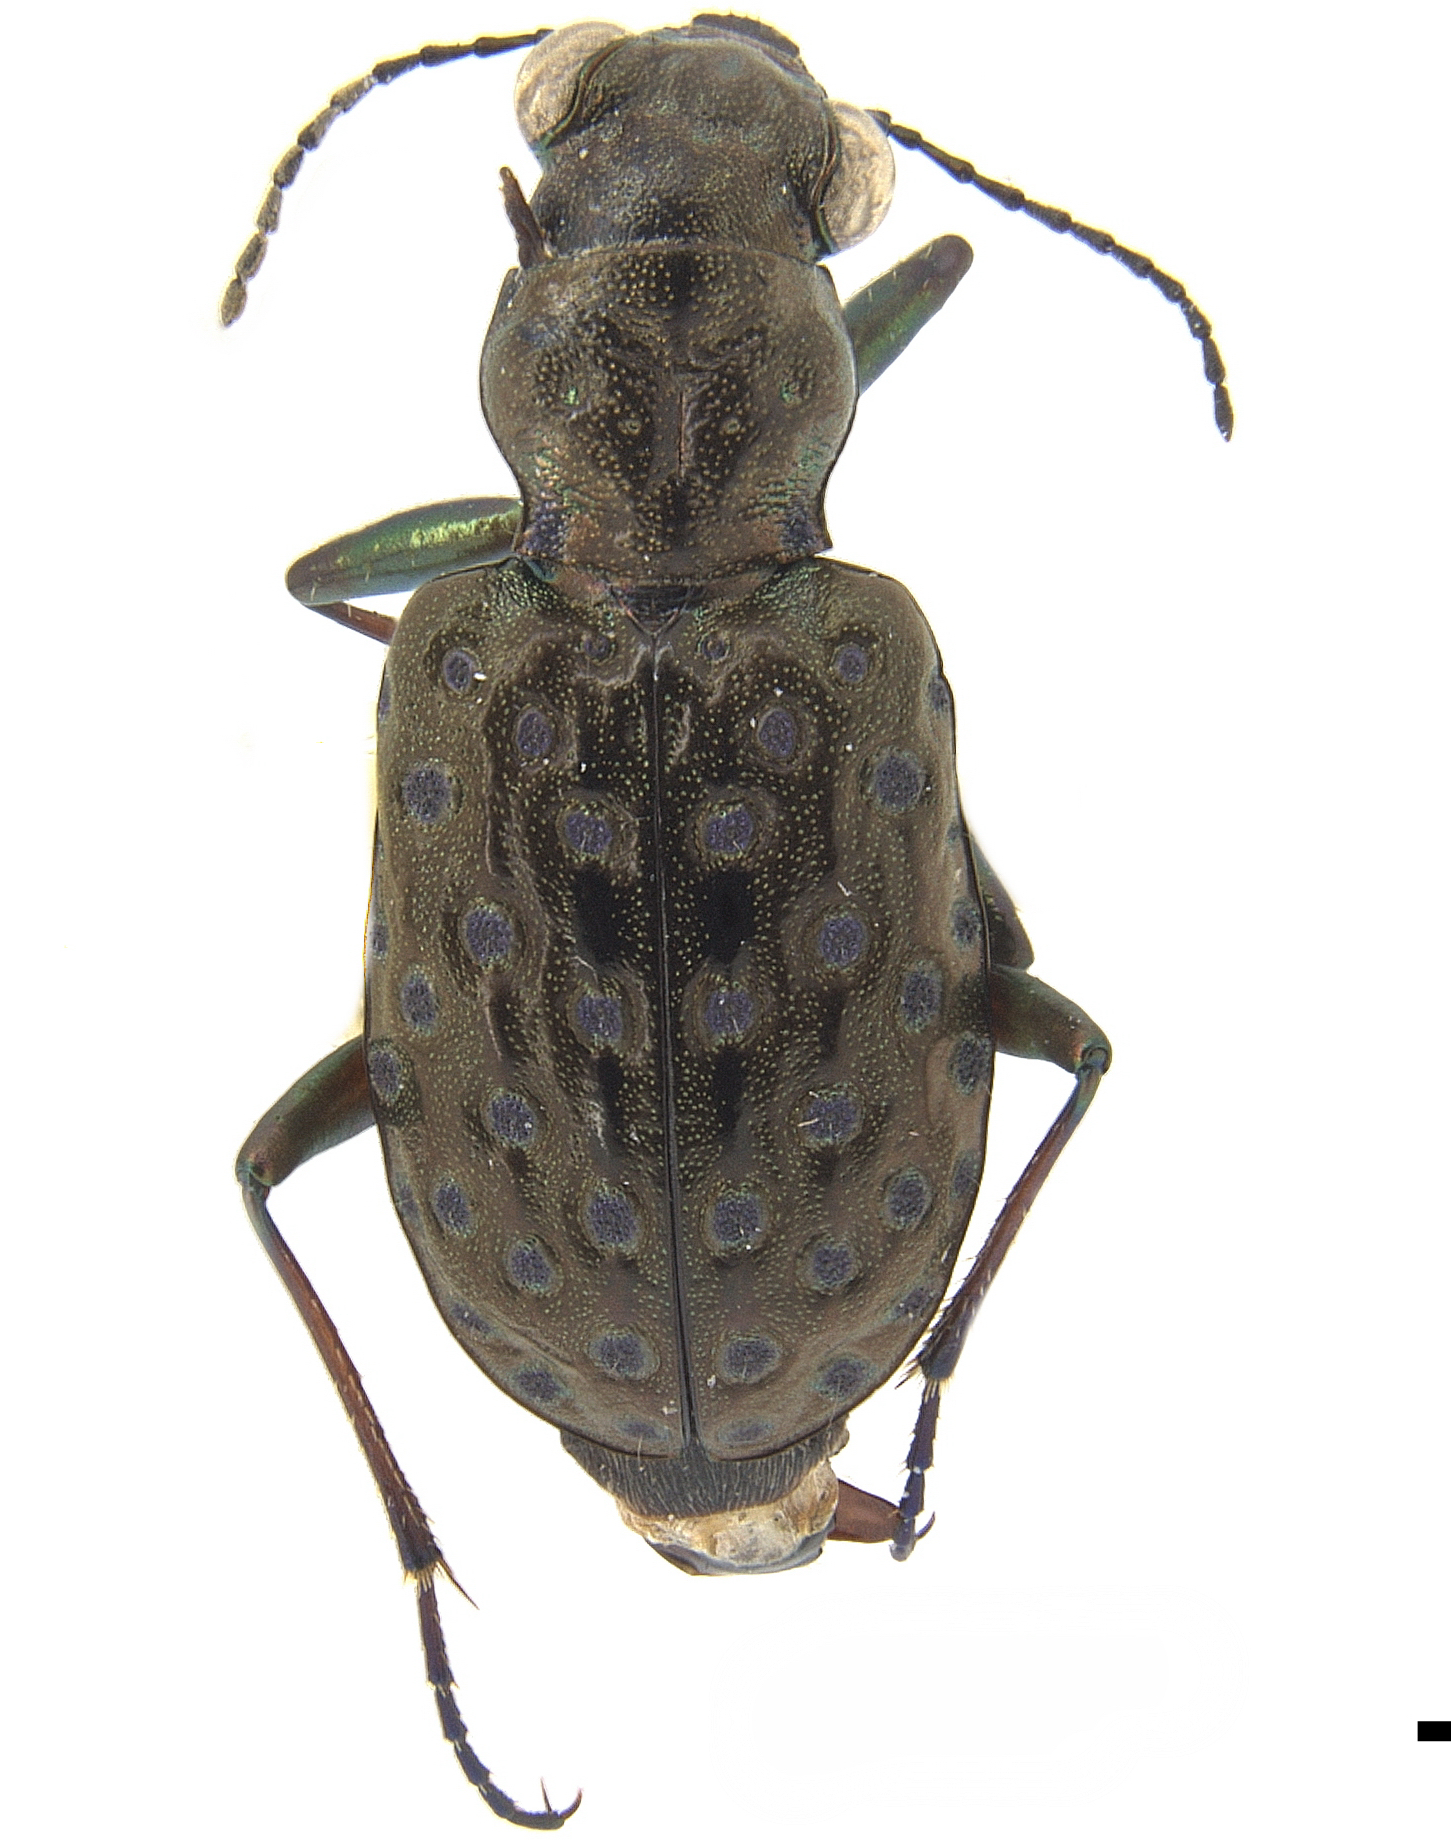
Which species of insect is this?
Elaphrus cupreus
